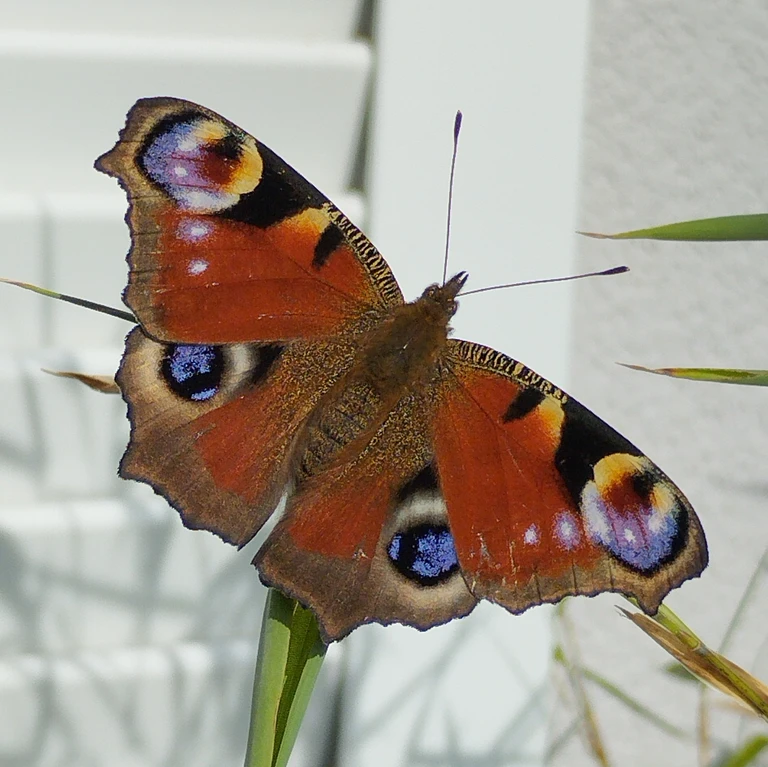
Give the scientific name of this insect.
Aglais io
